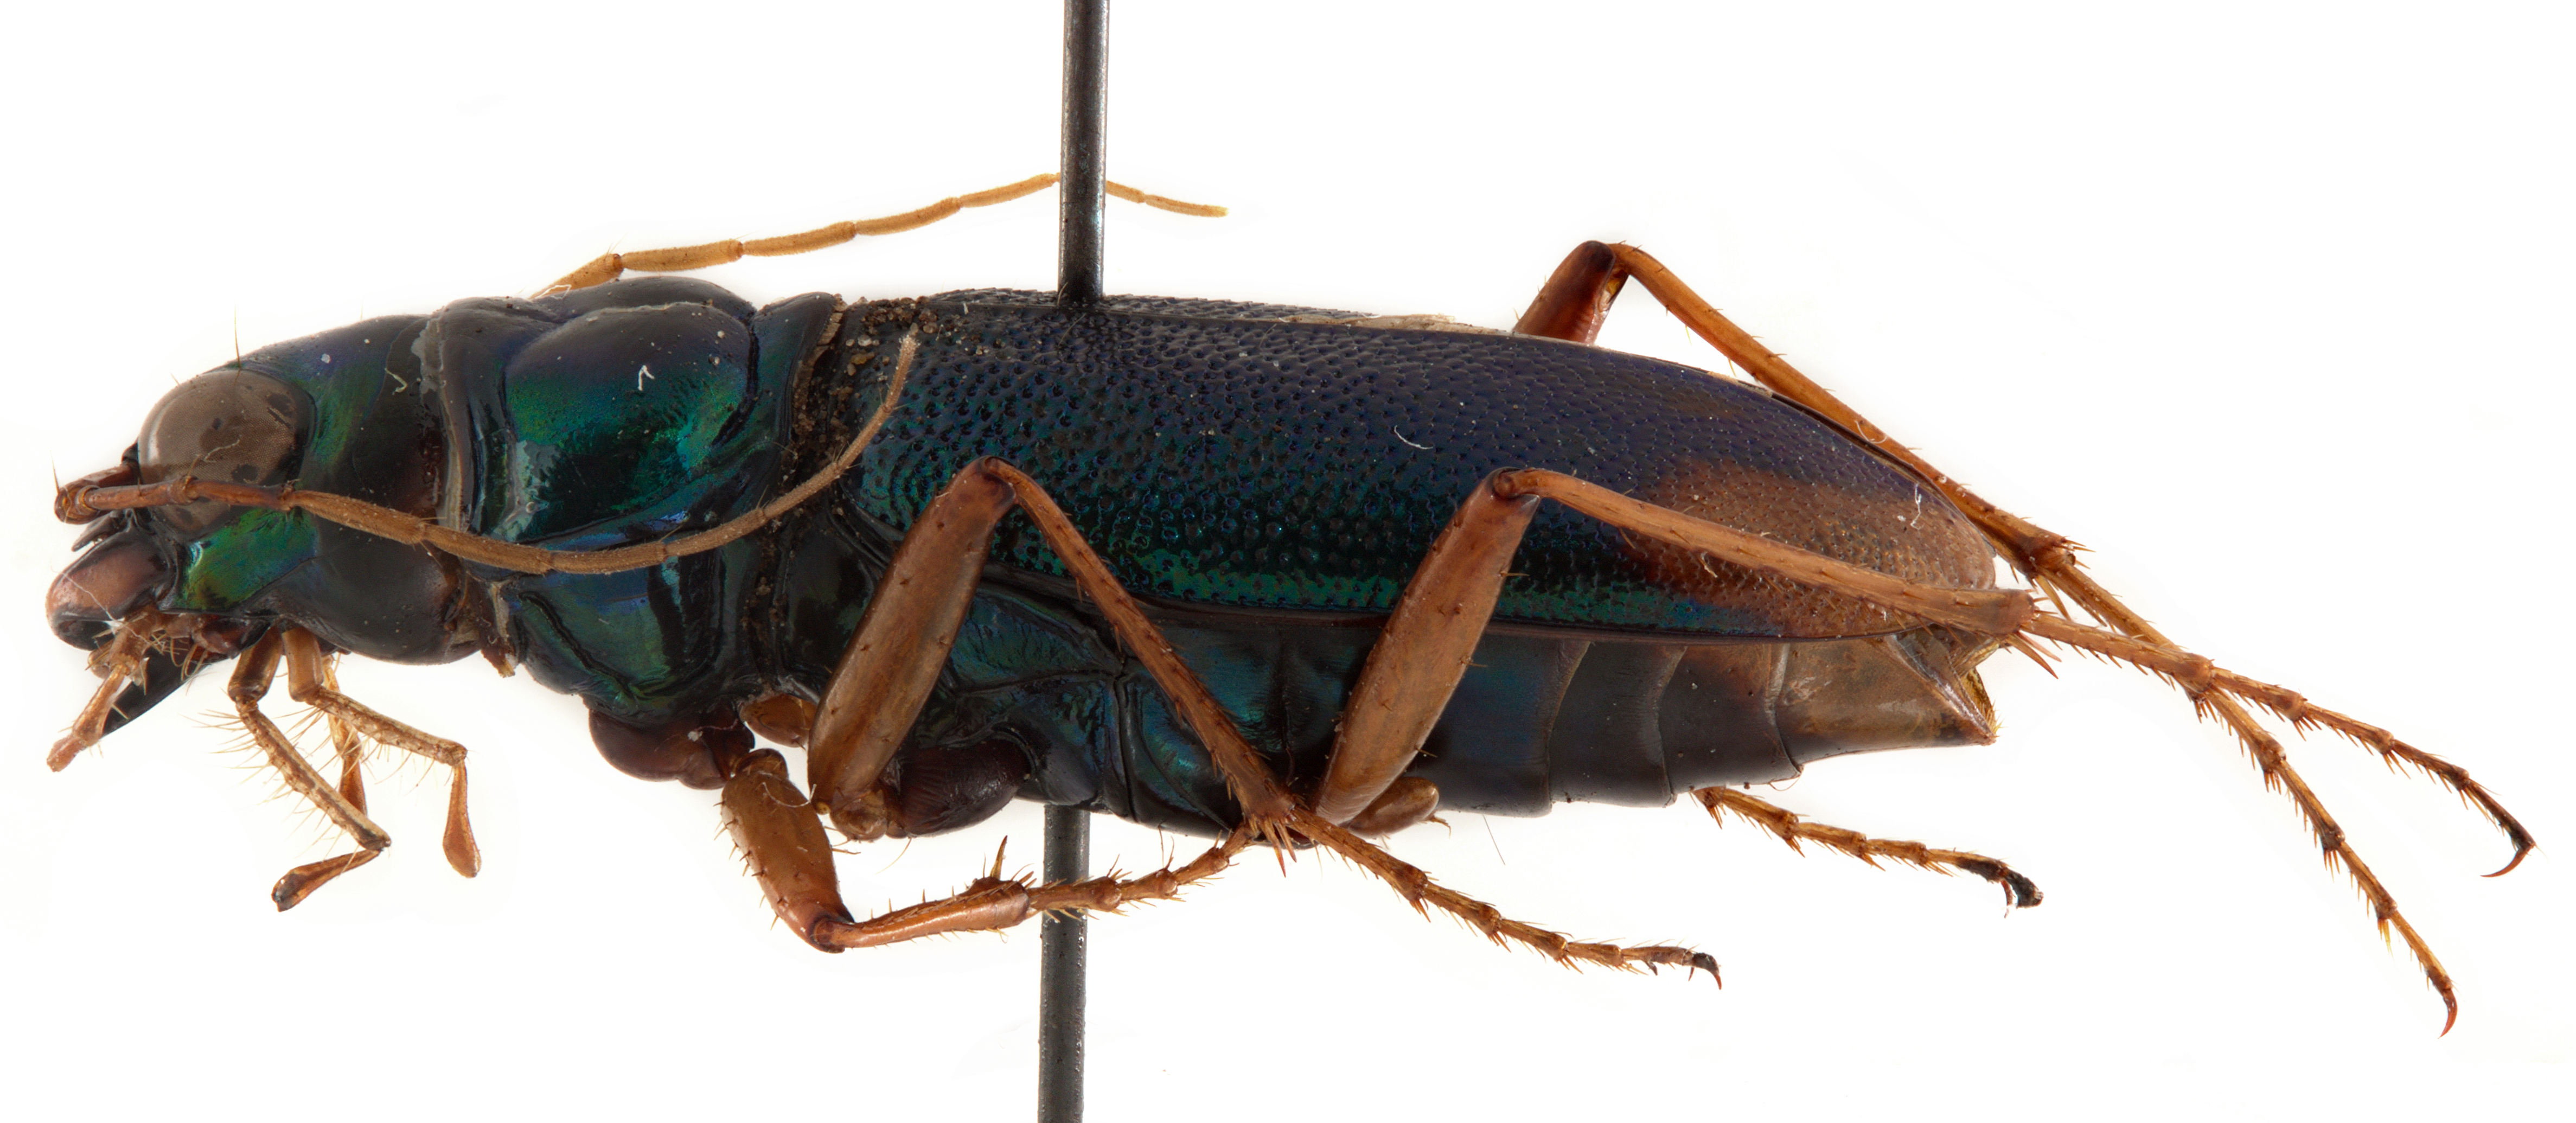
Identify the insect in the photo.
Tetracha affinis
